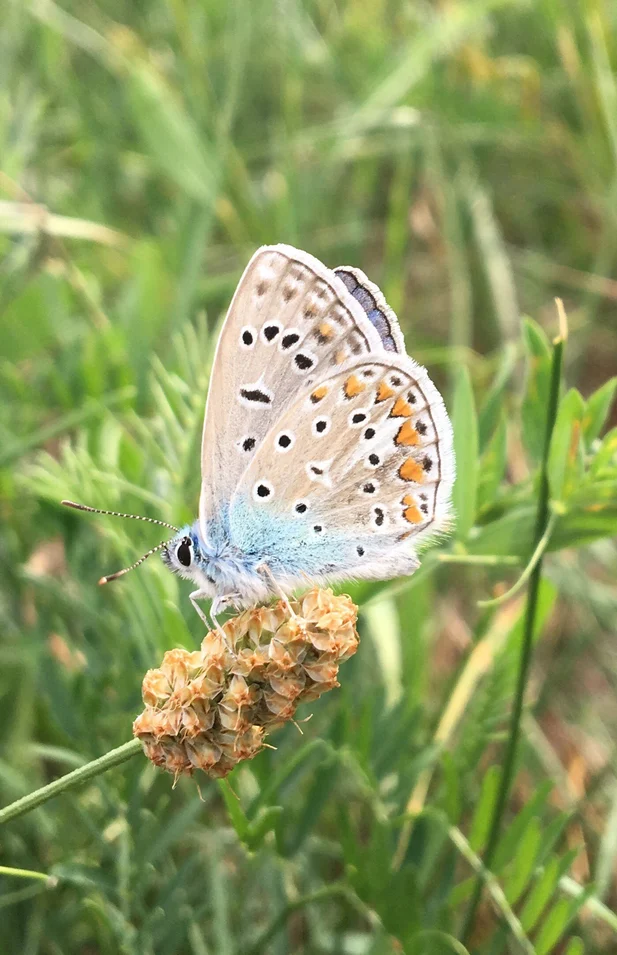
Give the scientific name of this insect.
Polyommatus icarus
